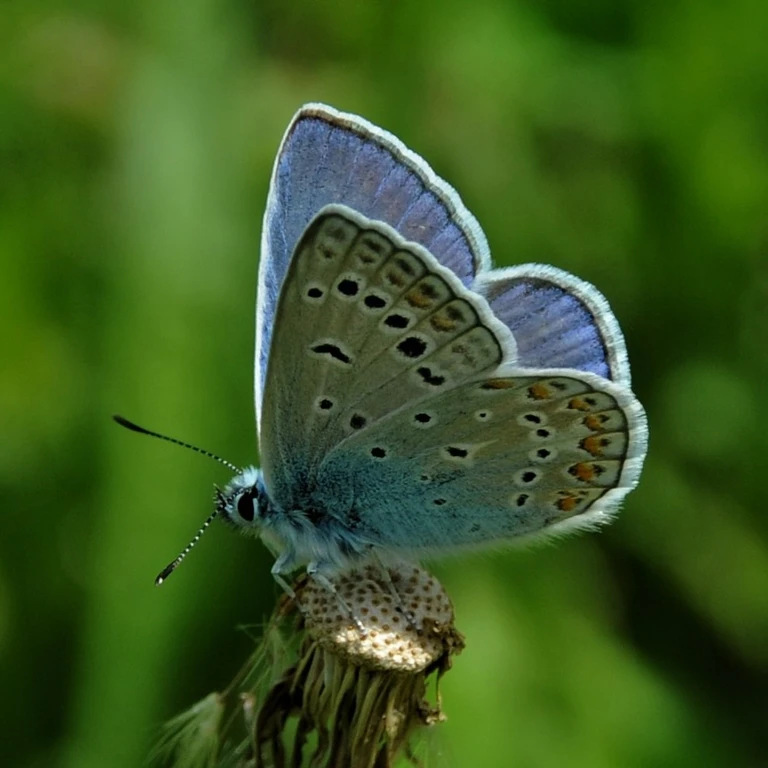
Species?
Polyommatus icarus
